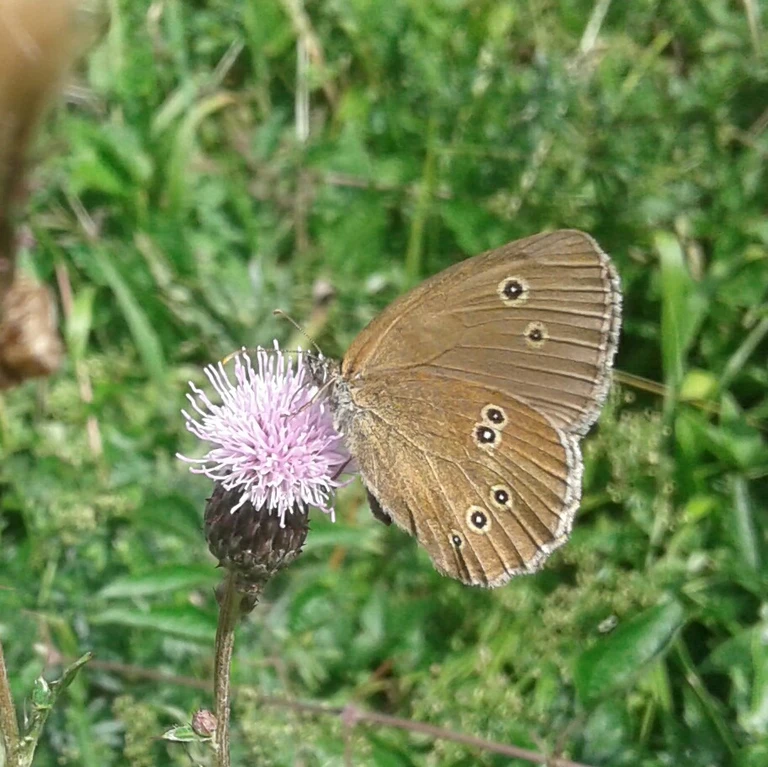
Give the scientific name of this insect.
Aphantopus hyperantus
